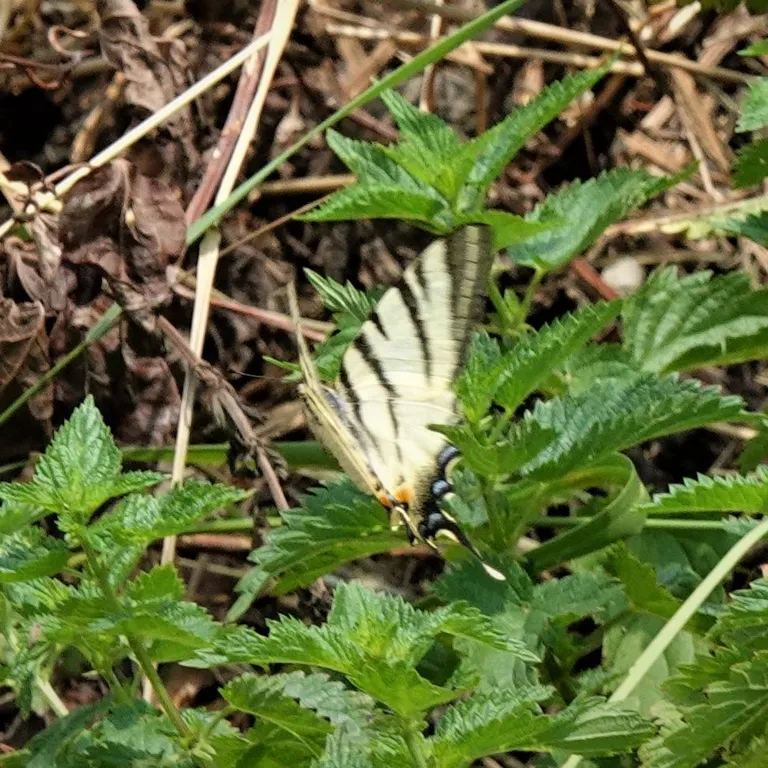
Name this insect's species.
Iphiclides podalirius
